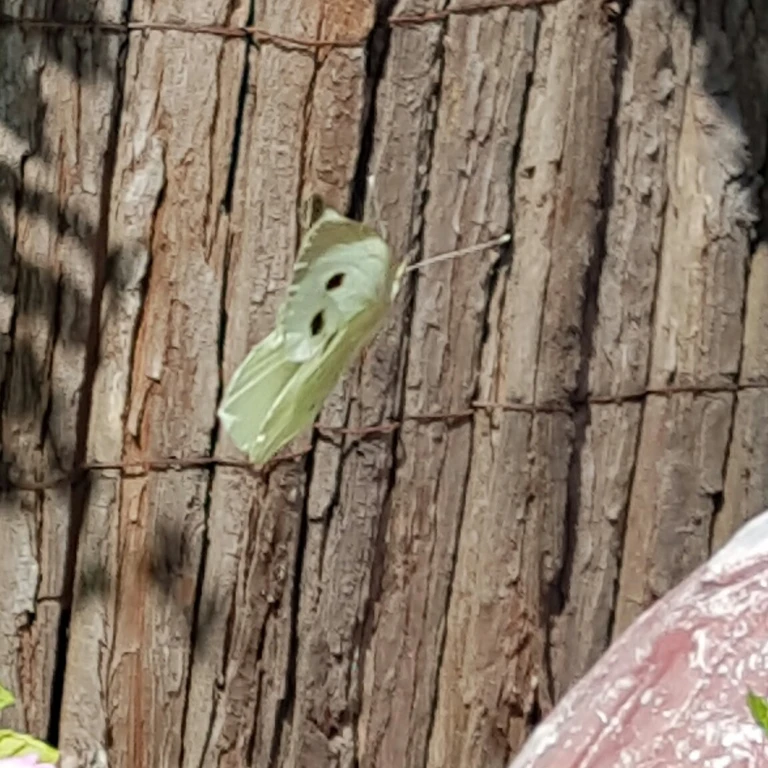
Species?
Pieris brassicae
